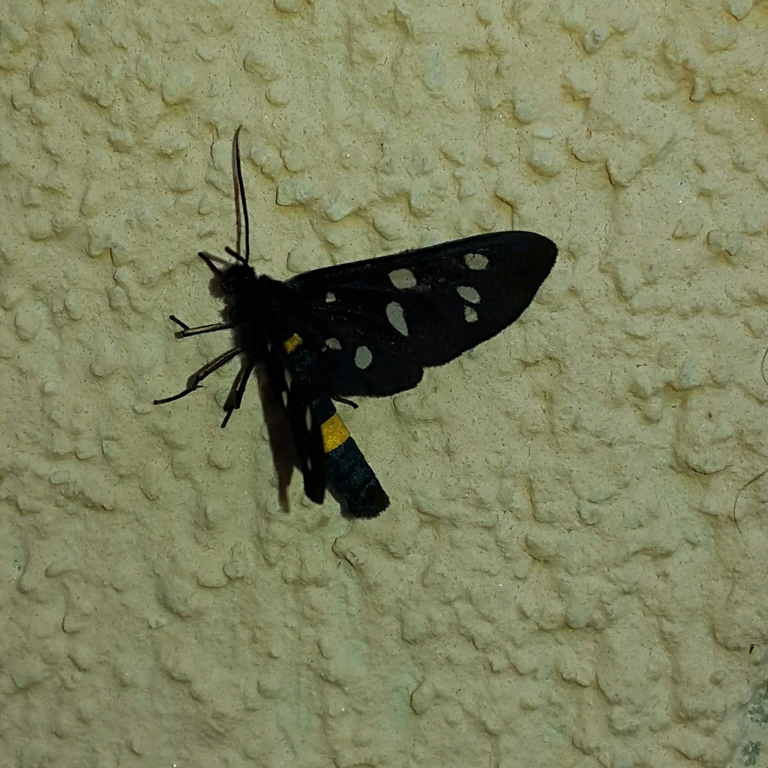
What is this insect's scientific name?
Amata phegea
